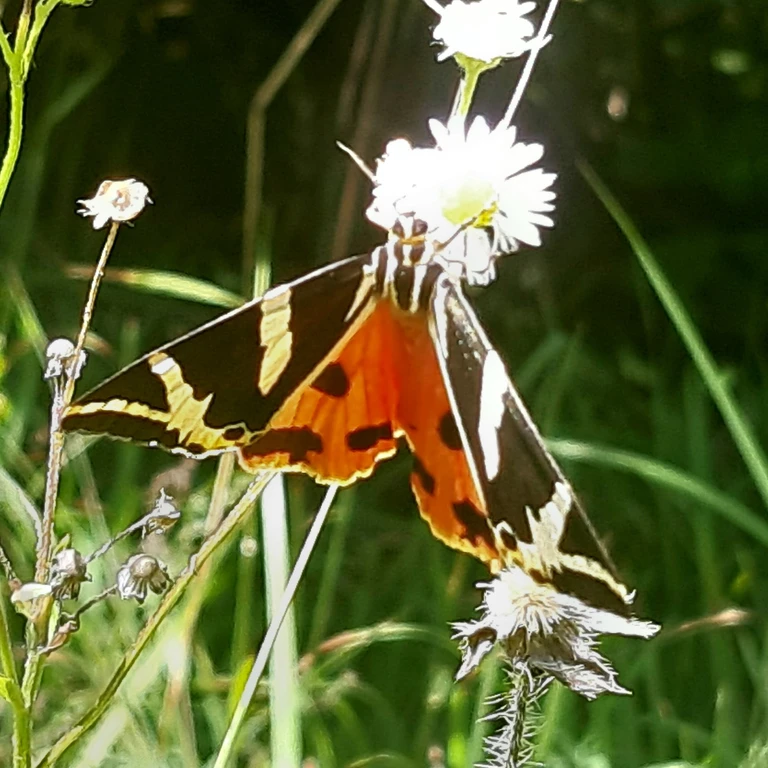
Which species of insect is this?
Euplagia quadripunctaria
